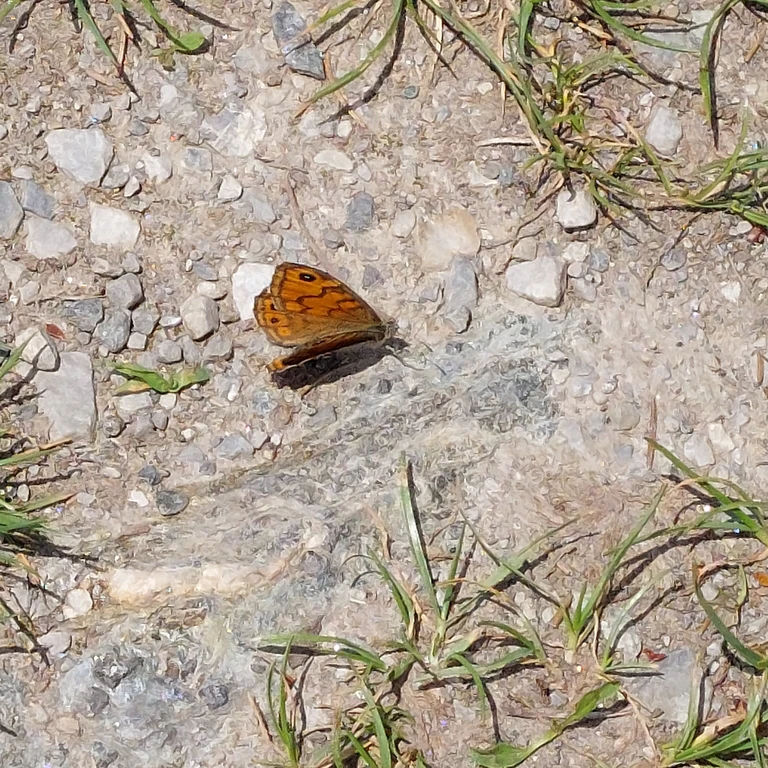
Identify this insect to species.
Lasiommata megera (also Pararge megera)
